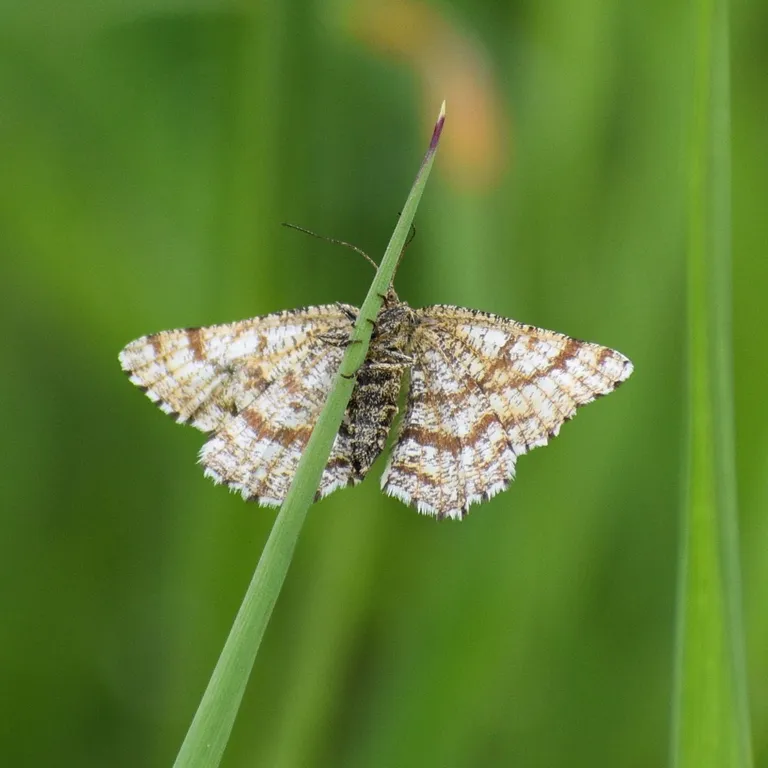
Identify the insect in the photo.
Ematurga atomaria
